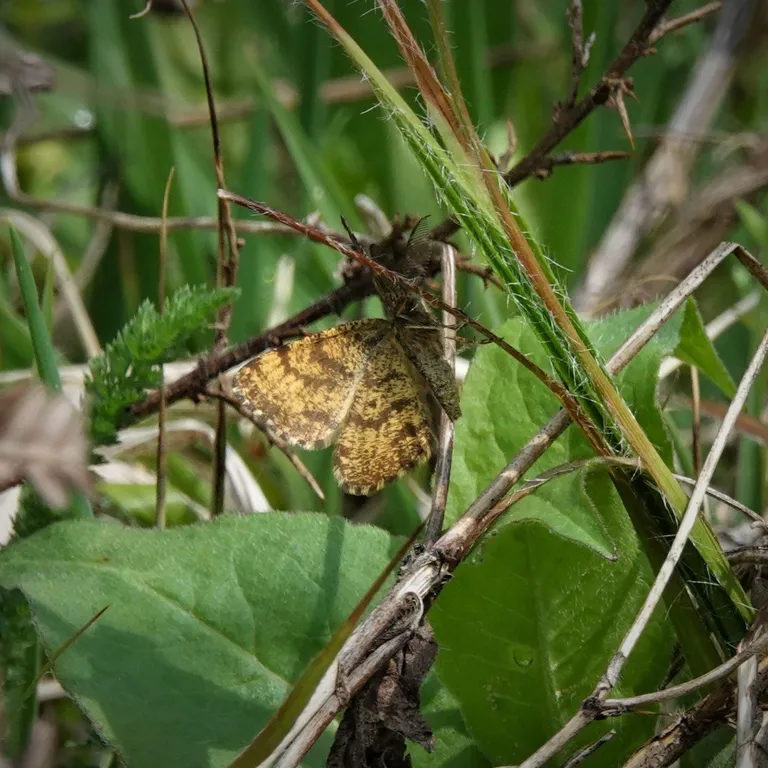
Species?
Ematurga atomaria
